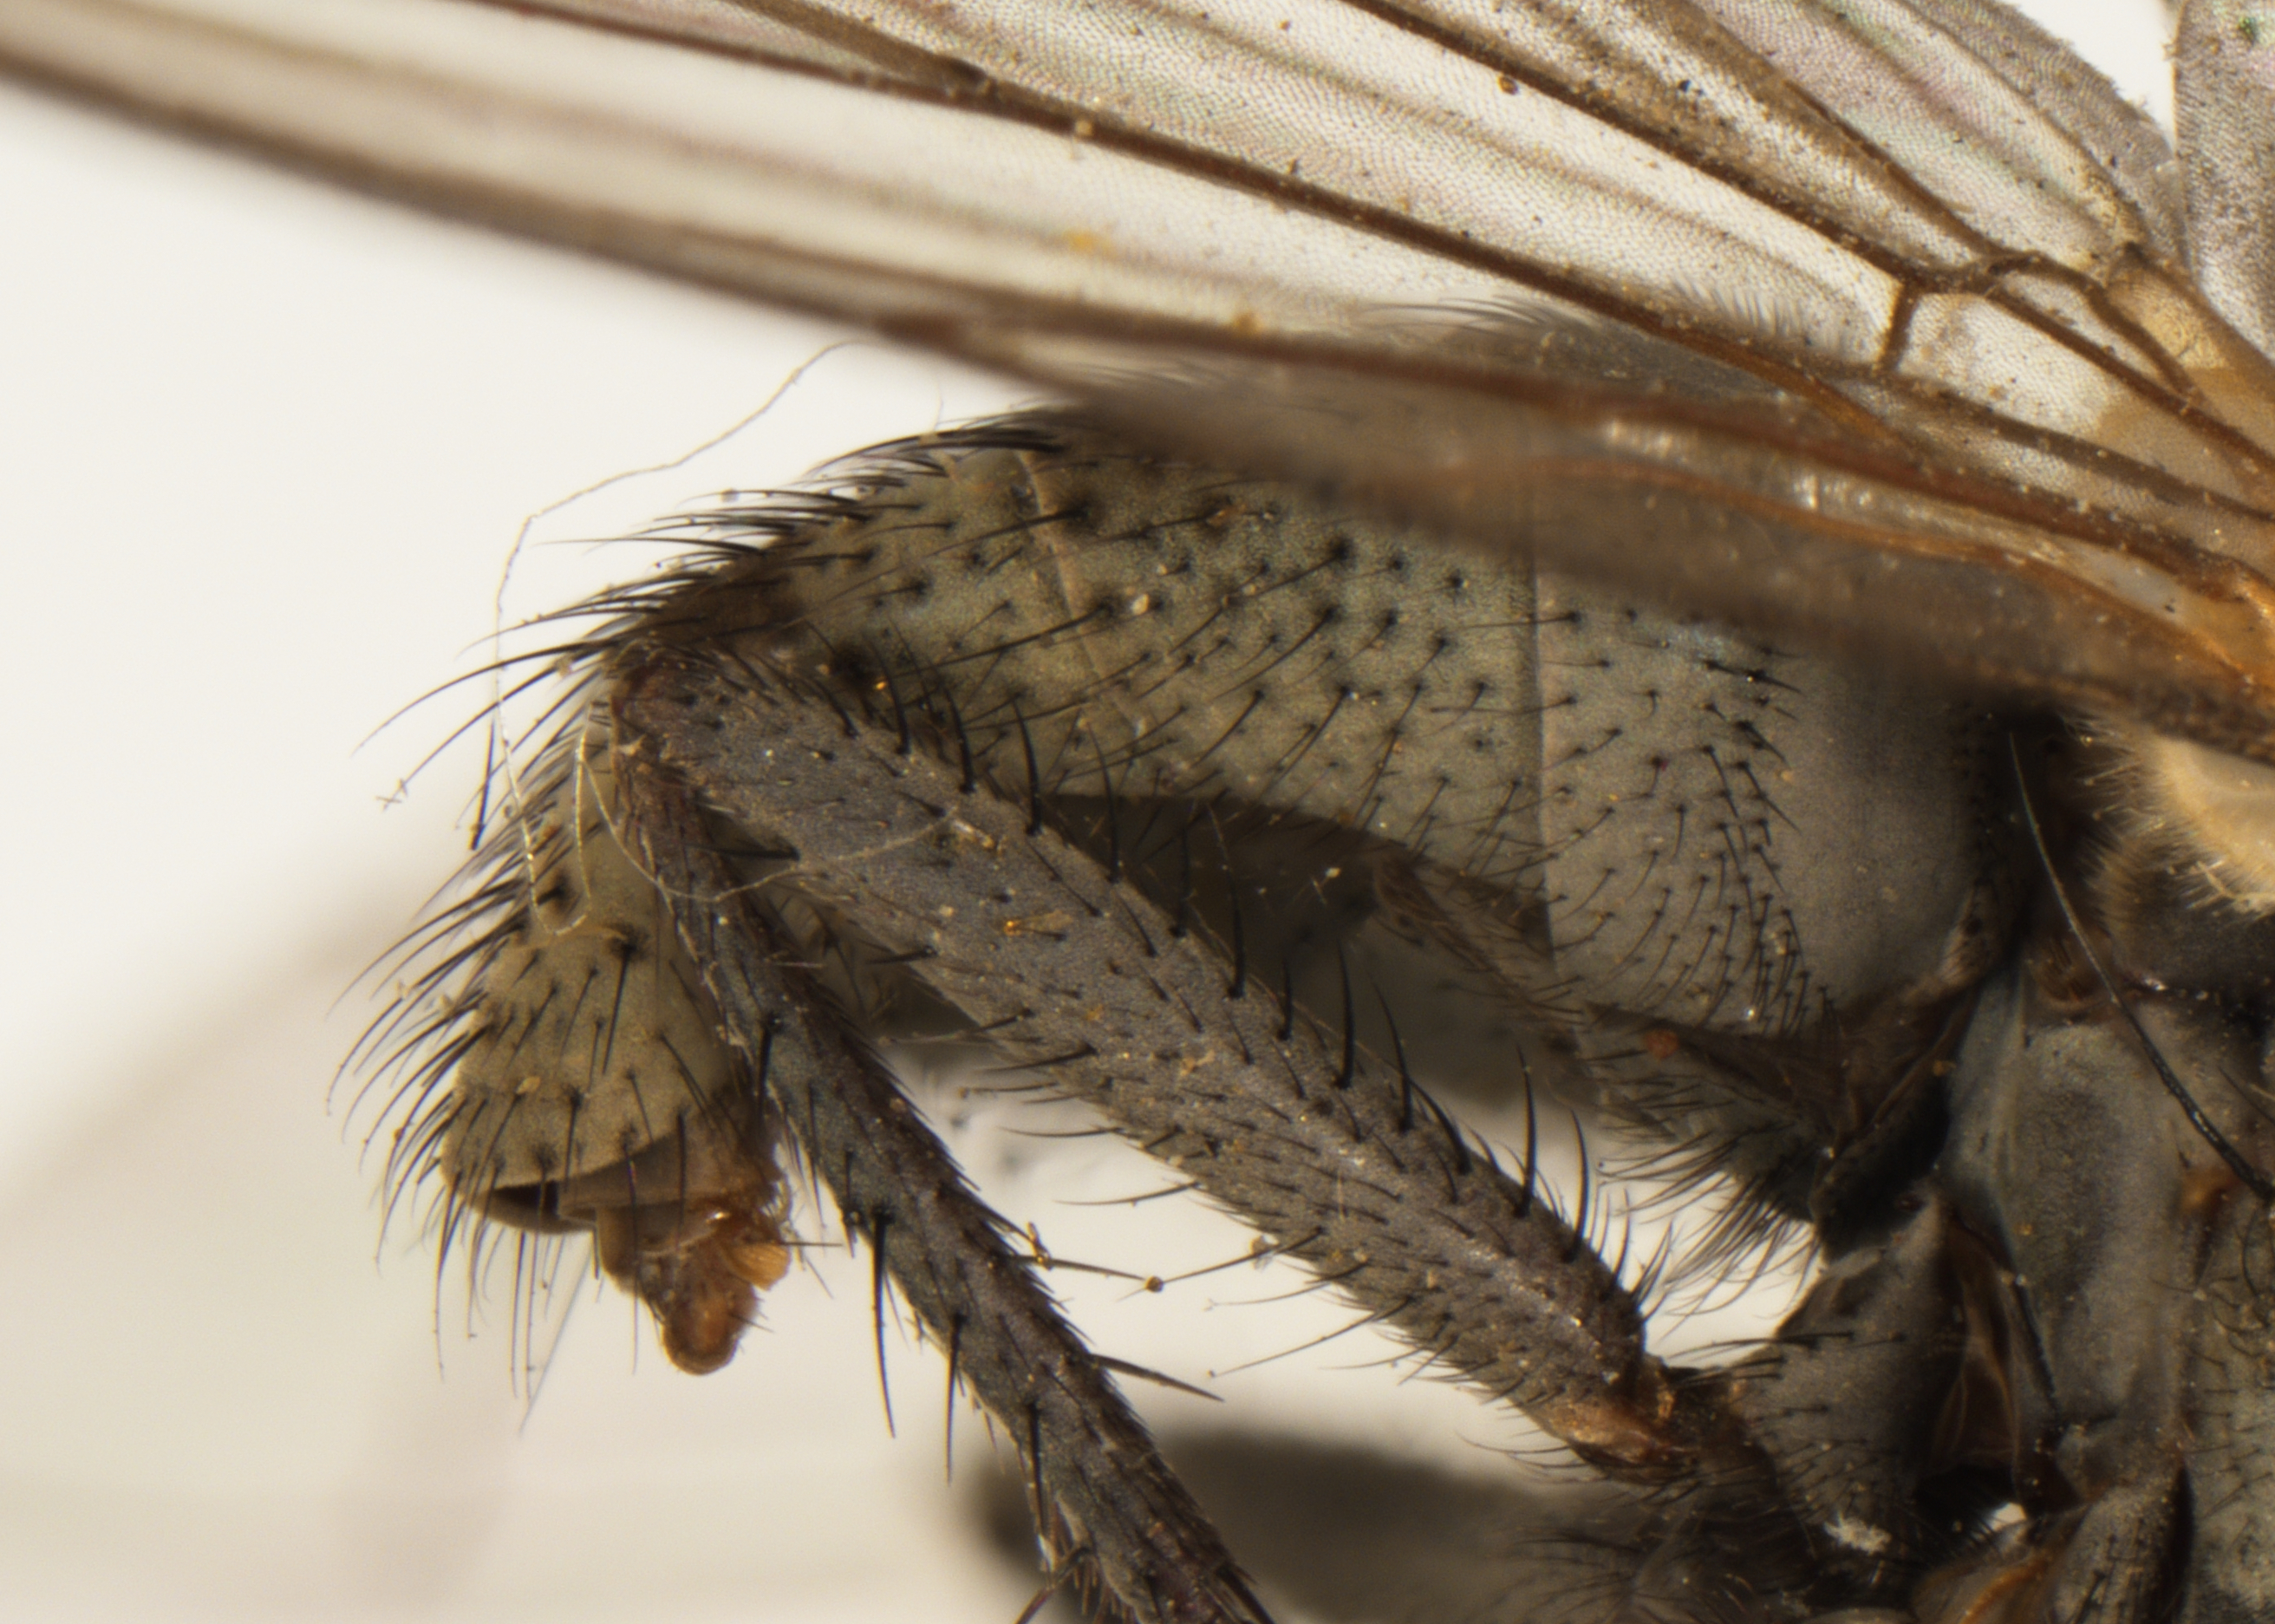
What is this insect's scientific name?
Limnophora aequifrons (also Lispoides aequifrons)
